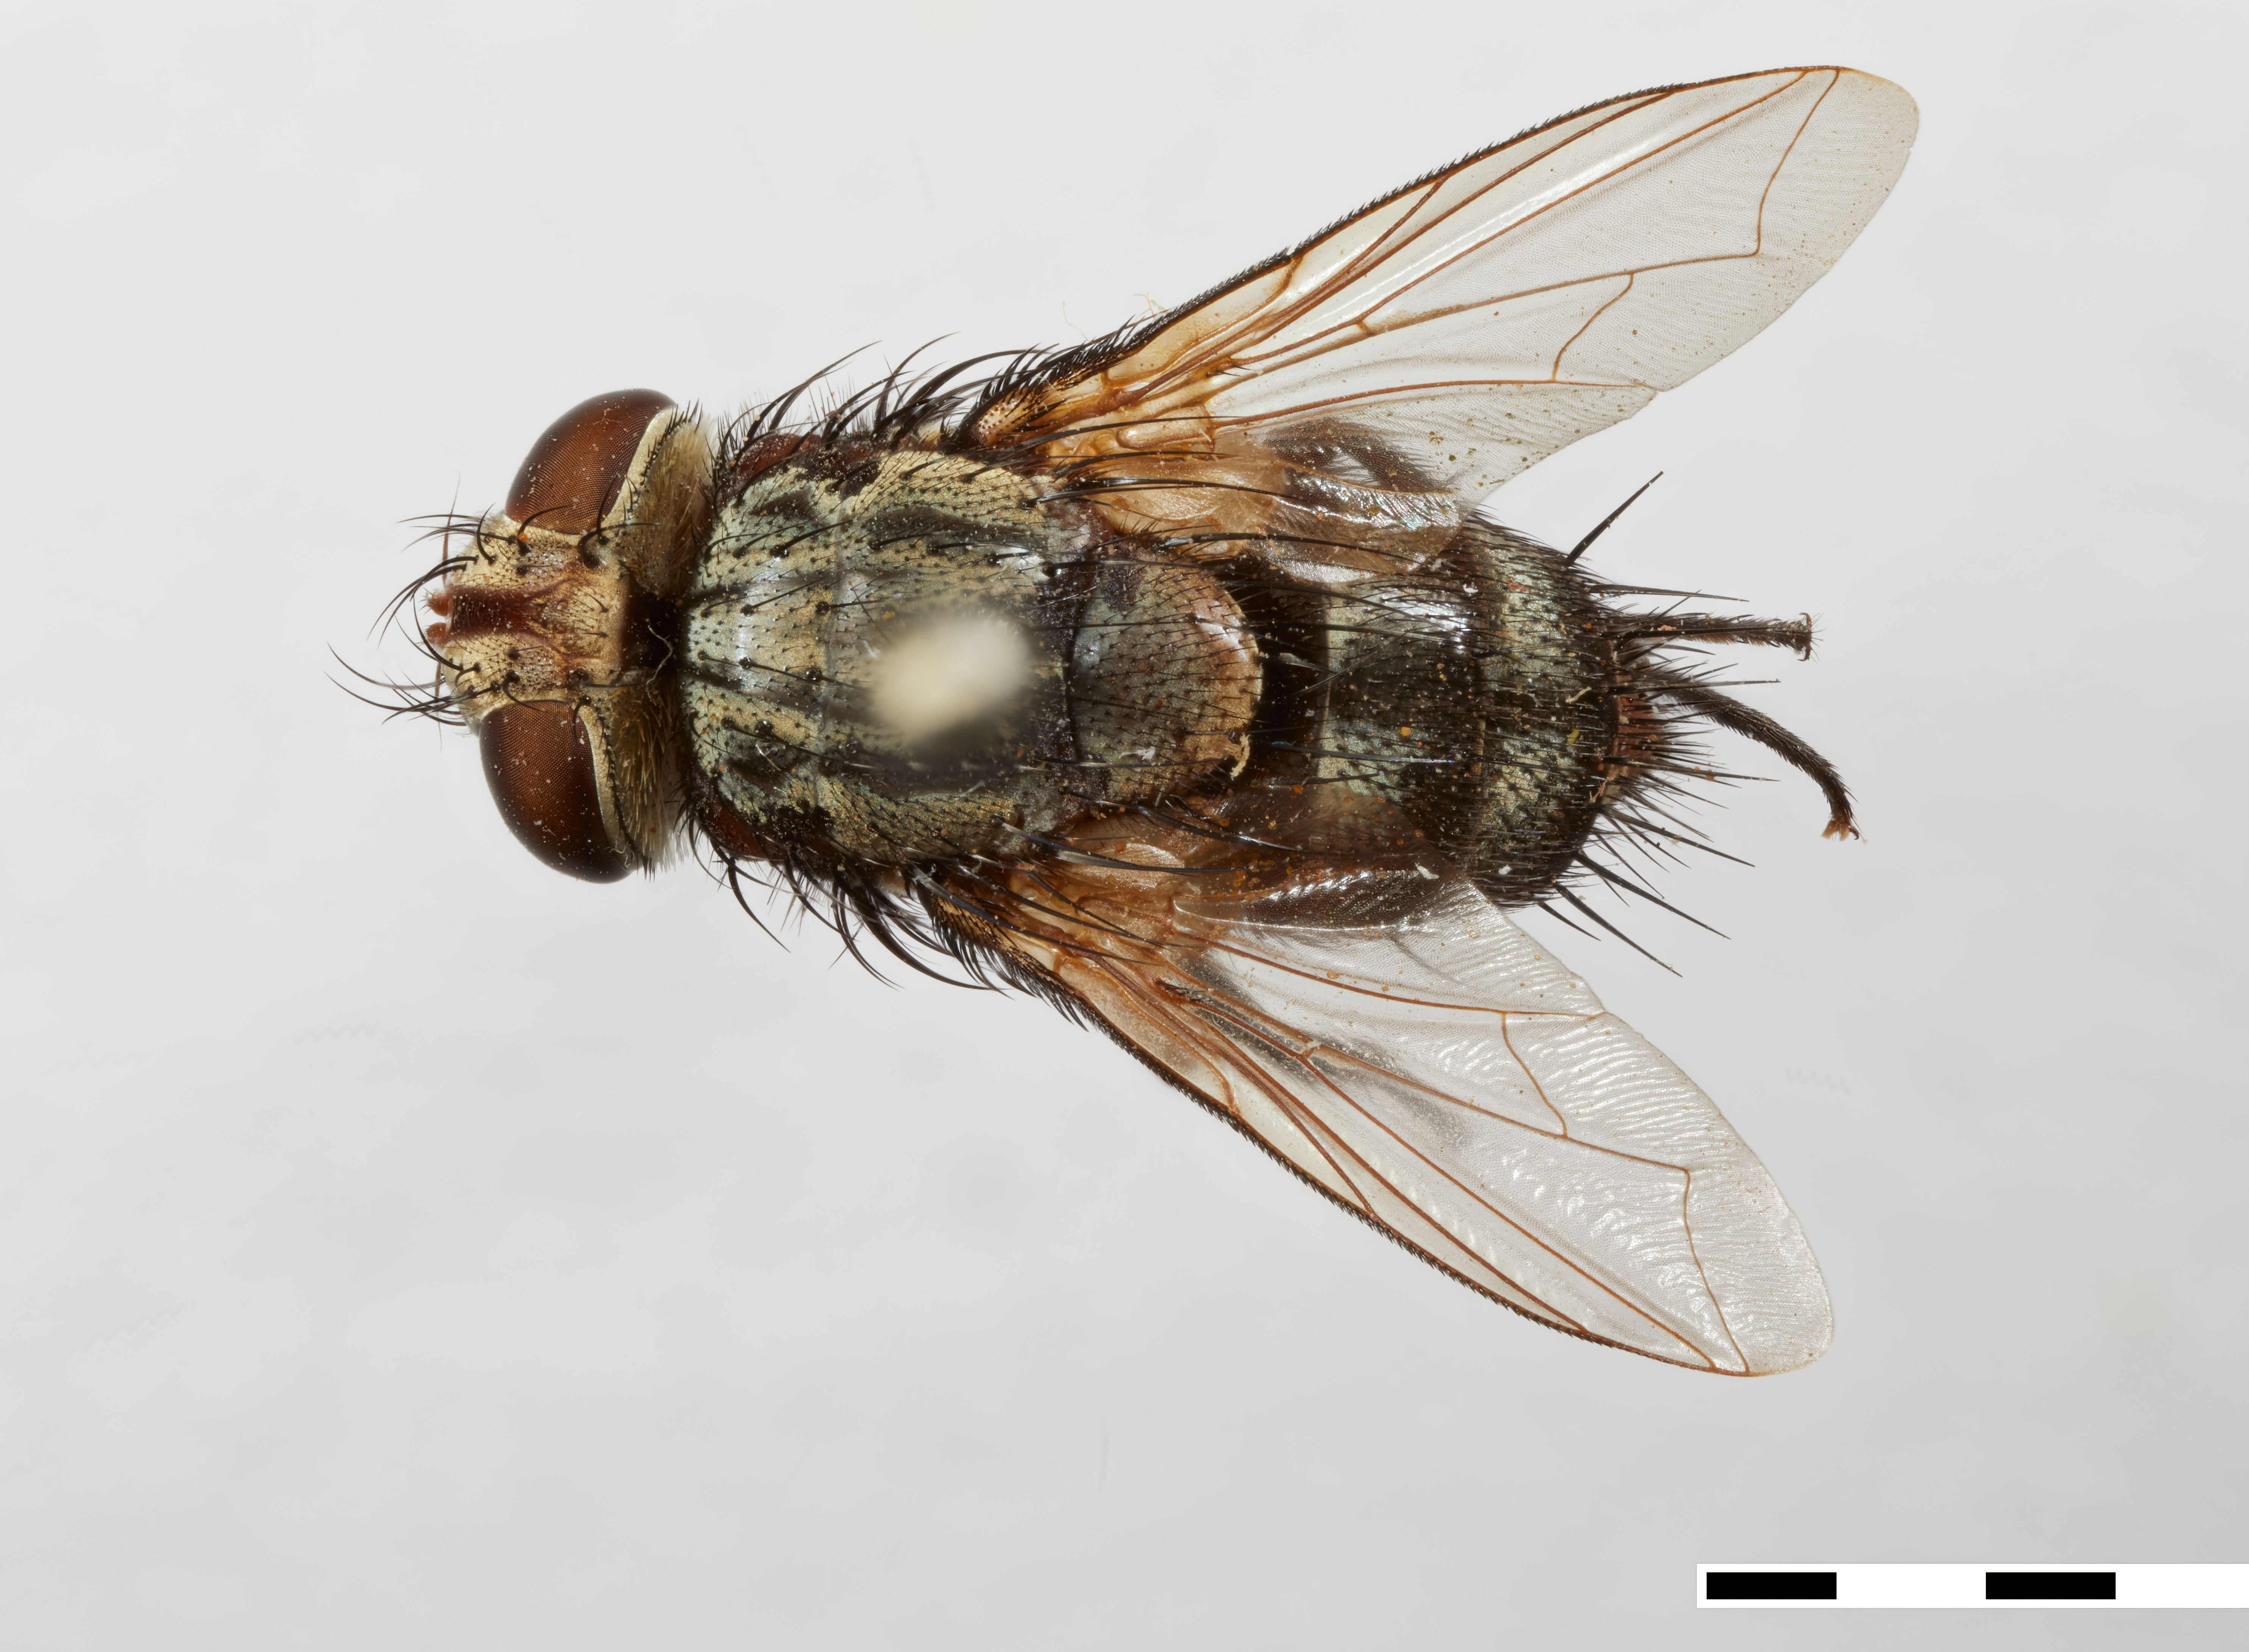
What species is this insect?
Siphosturmiopsis rafaeli
